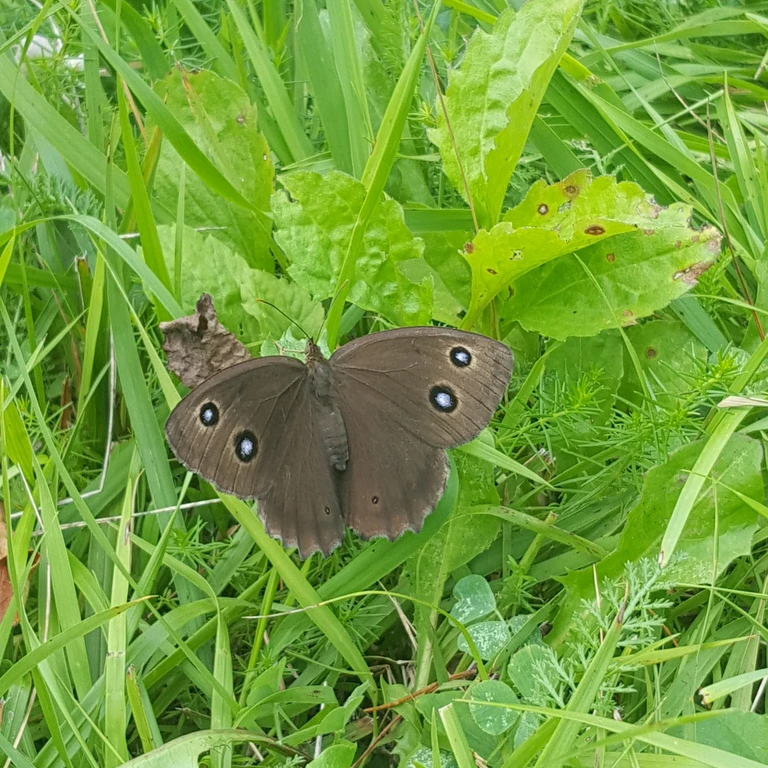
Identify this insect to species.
Minois dryas
